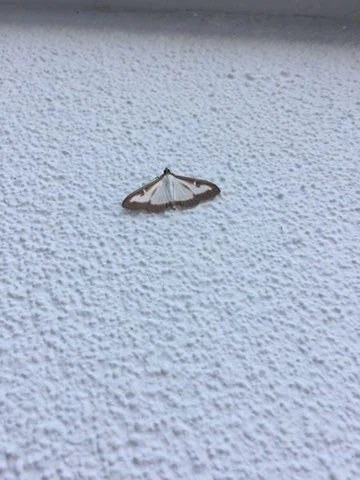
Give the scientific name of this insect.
Cydalima perspectalis
